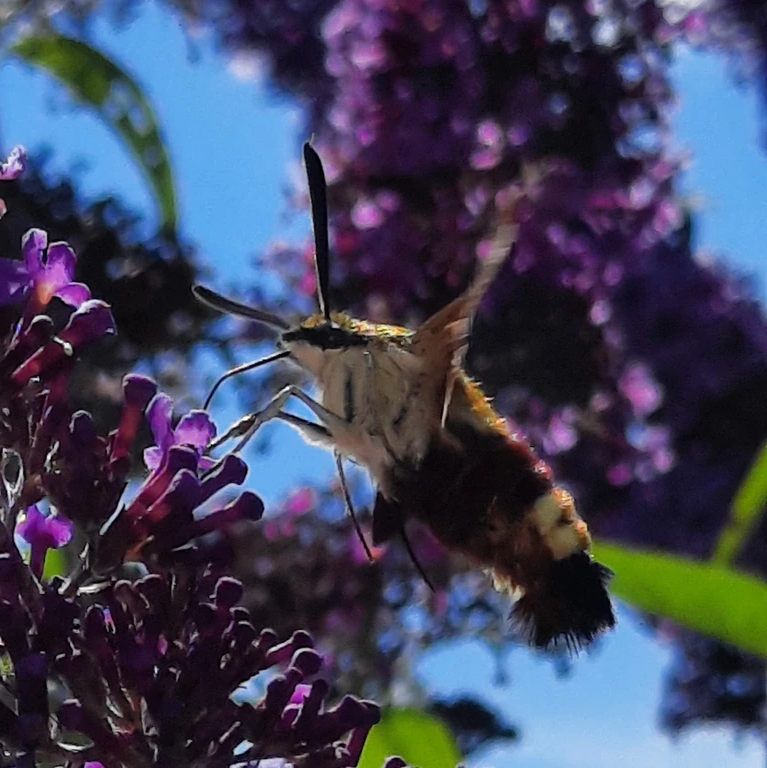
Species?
Hemaris fuciformis
